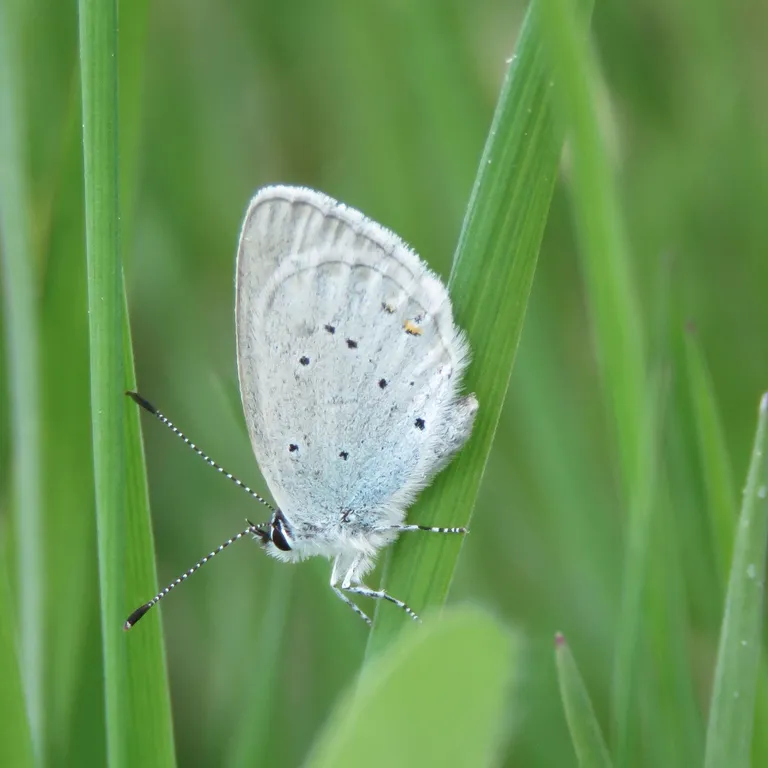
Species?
Cupido argiades (also Elkalyce argiades)
